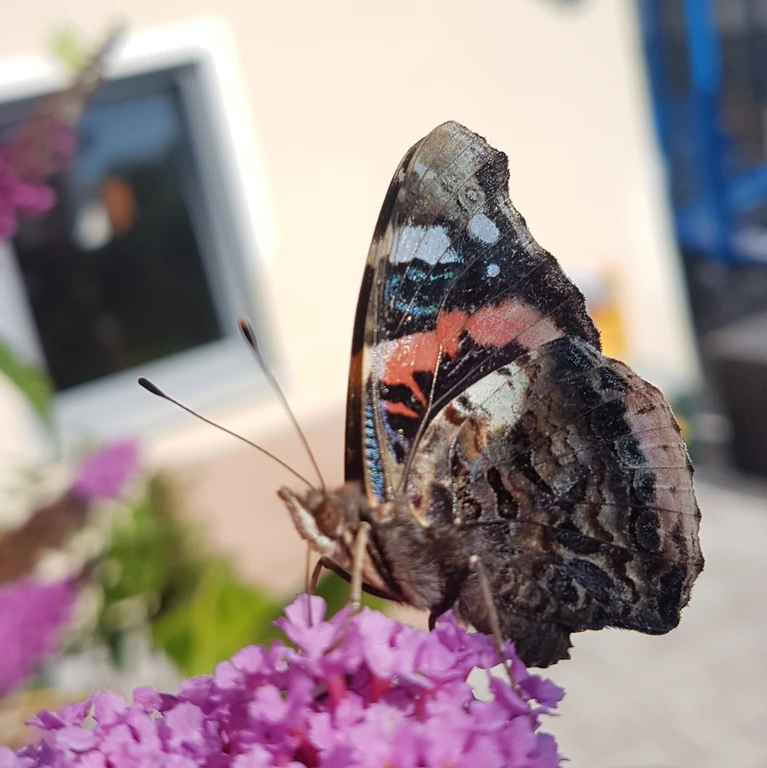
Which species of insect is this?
Vanessa atalanta
